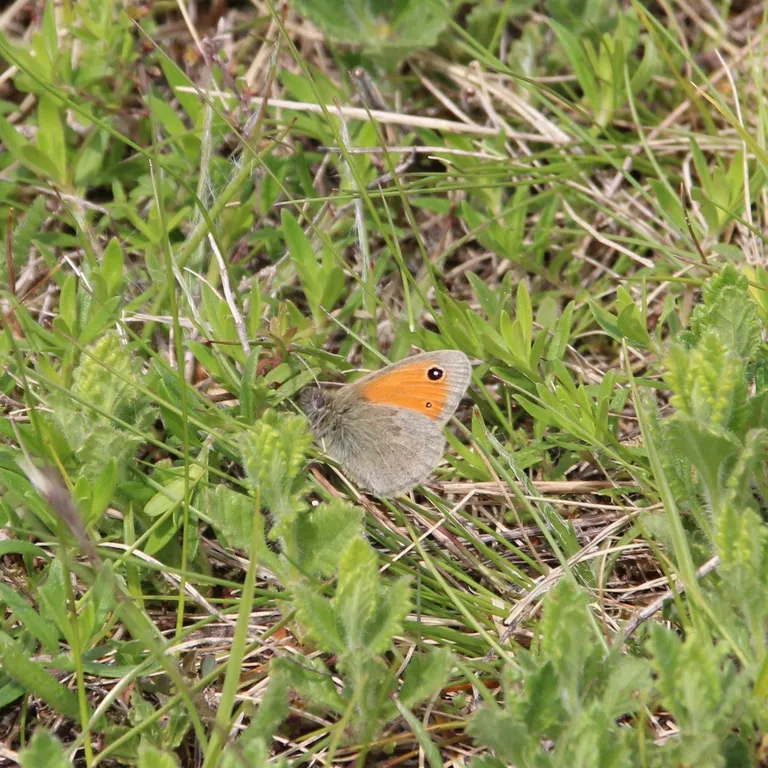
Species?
Coenonympha pamphilus
